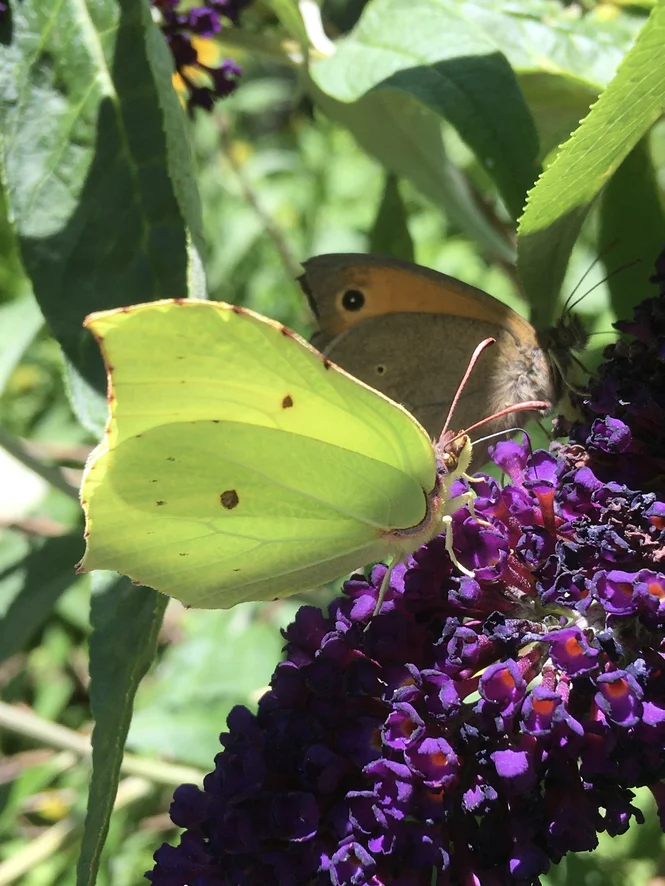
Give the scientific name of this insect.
Gonepteryx rhamni
